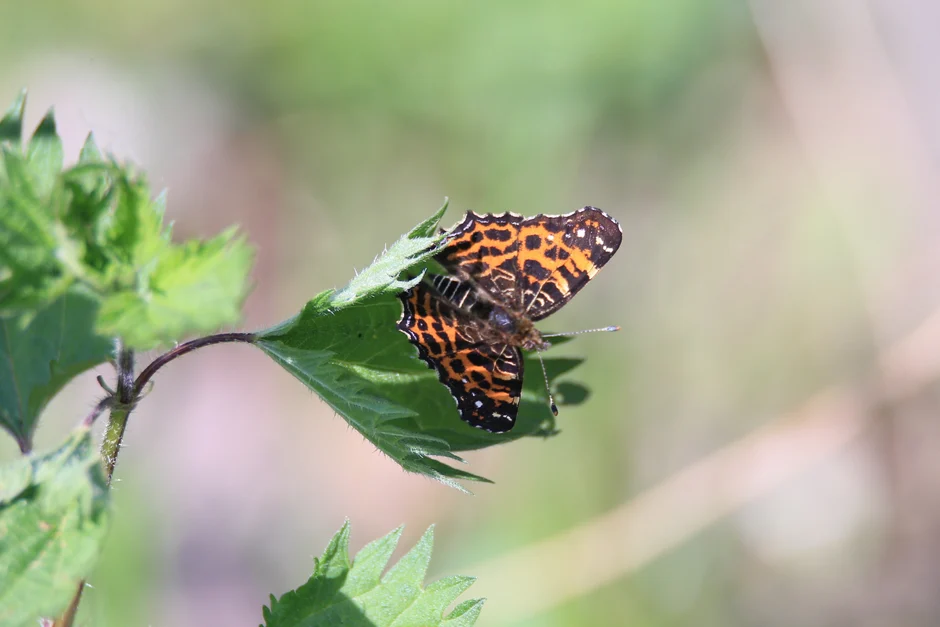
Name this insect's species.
Araschnia levana
